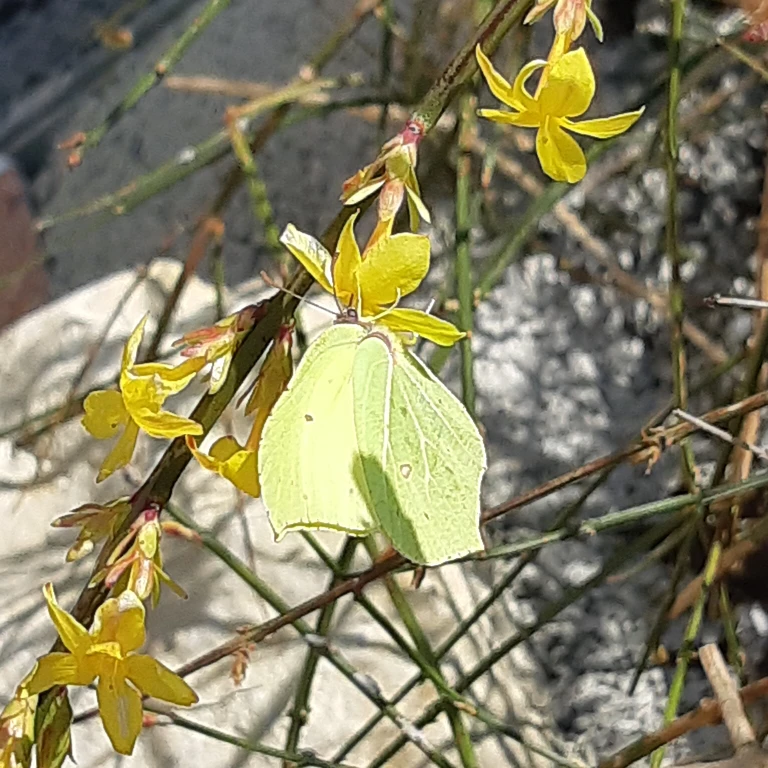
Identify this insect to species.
Gonepteryx rhamni
